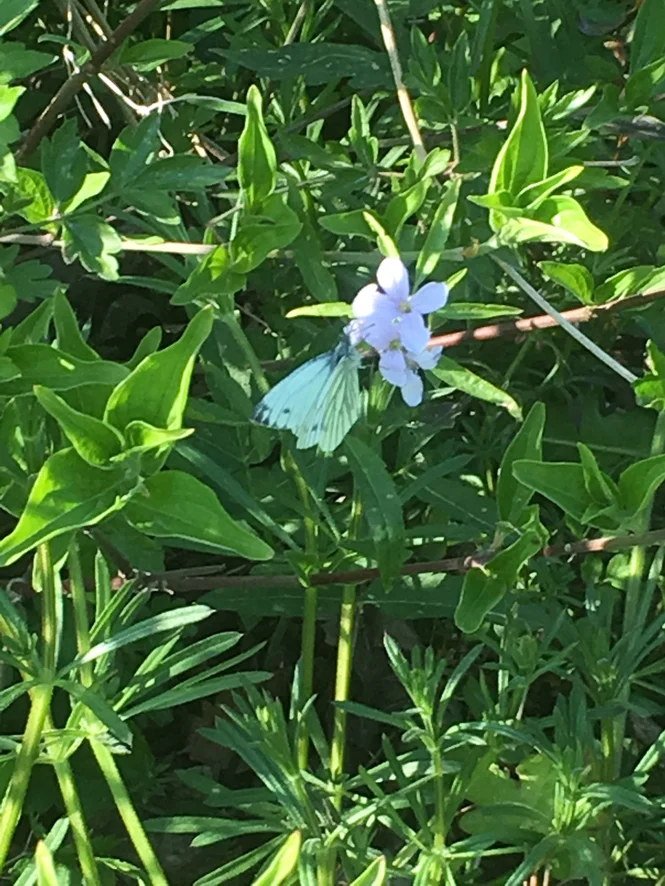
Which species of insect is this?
Pieris napi
